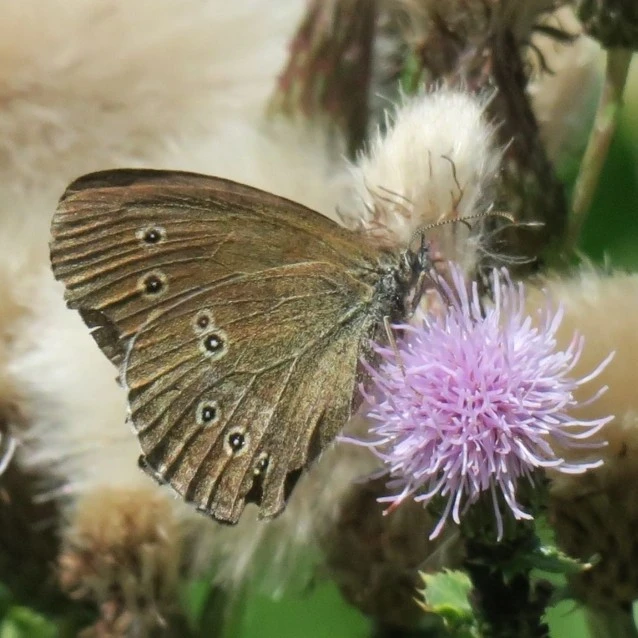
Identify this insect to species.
Aphantopus hyperantus
